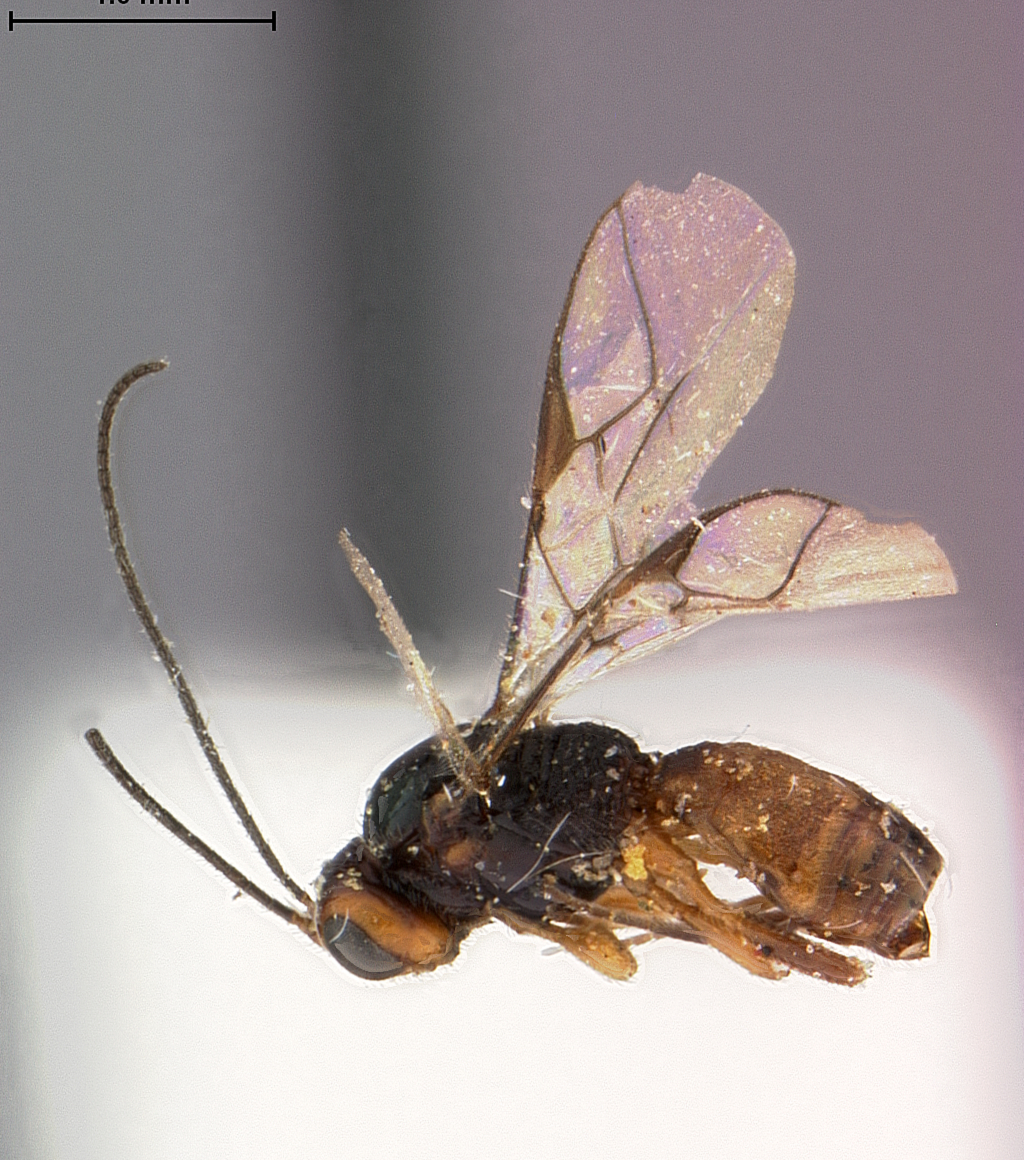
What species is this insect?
Opius resupinus
